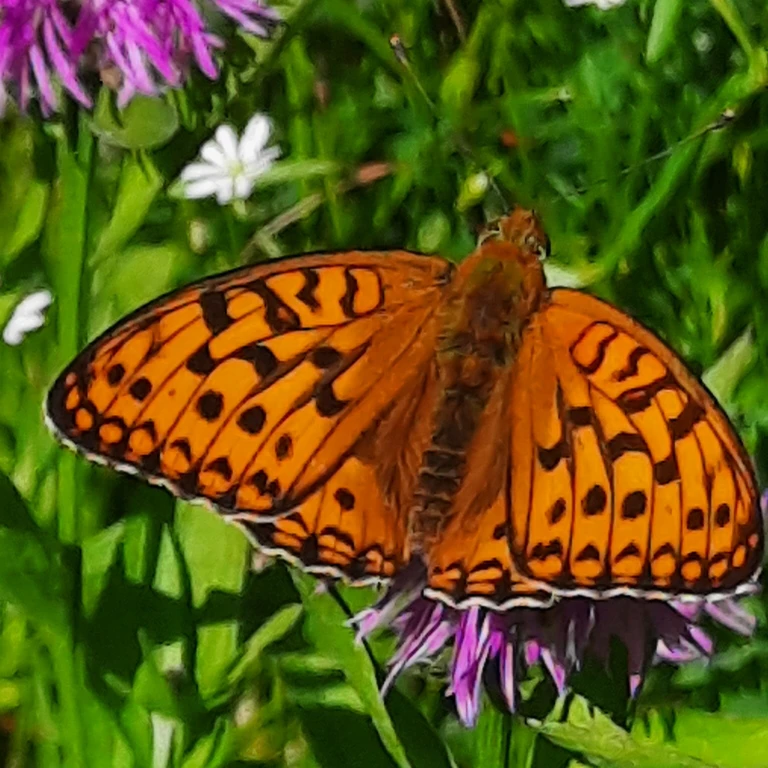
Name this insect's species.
Fabriciana adippe
